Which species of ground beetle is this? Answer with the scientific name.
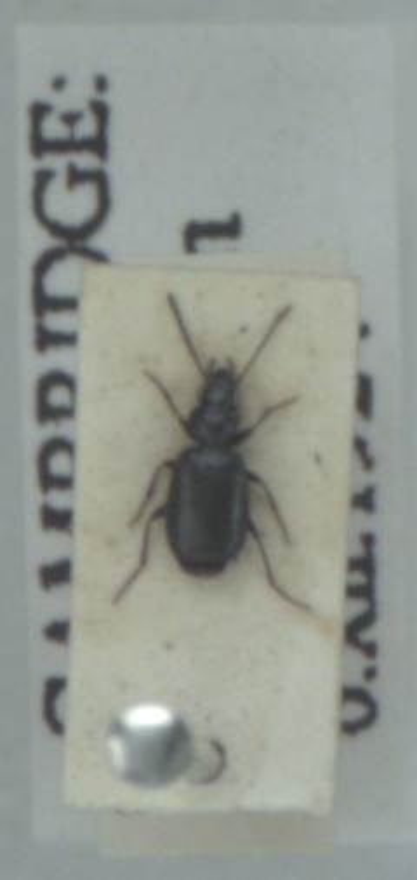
Syntomus truncatellus
